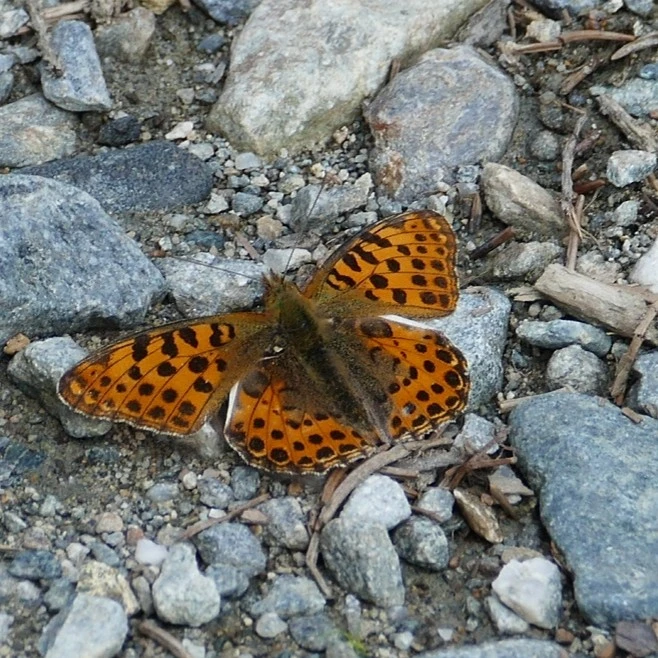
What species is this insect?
Issoria lathonia
